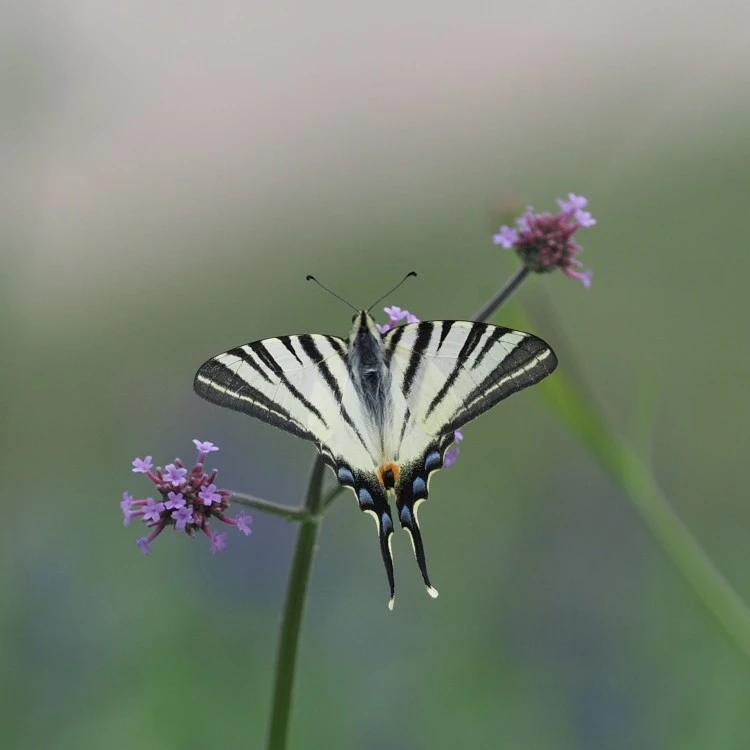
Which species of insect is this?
Iphiclides podalirius
